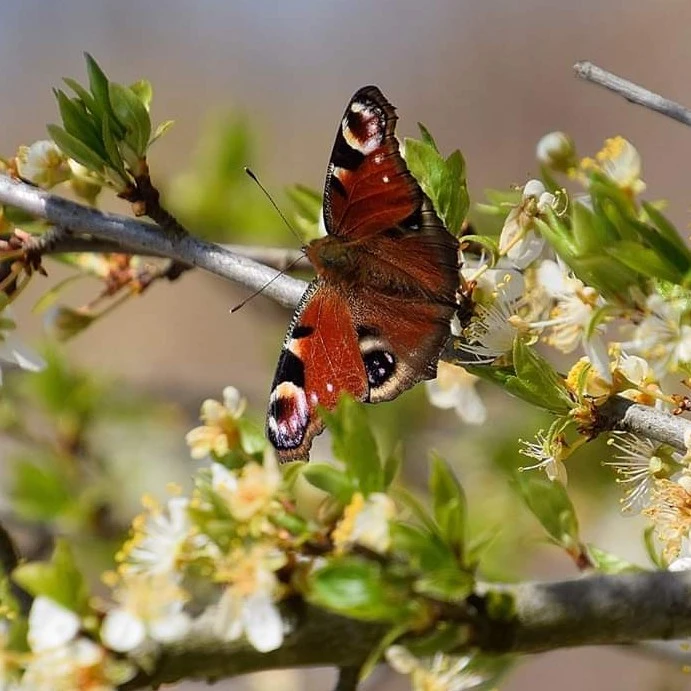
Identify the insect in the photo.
Aglais io
